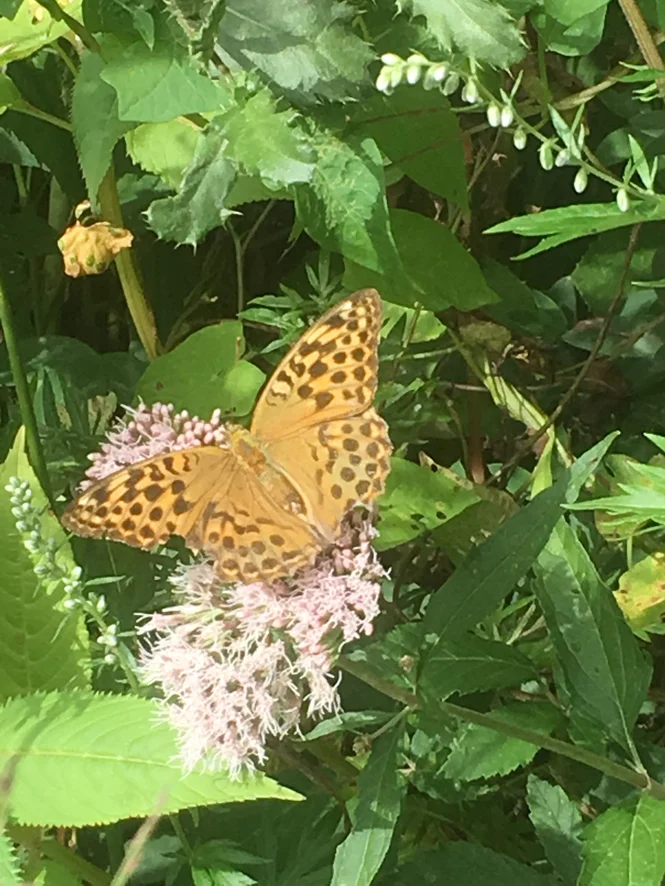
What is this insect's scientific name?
Argynnis paphia
